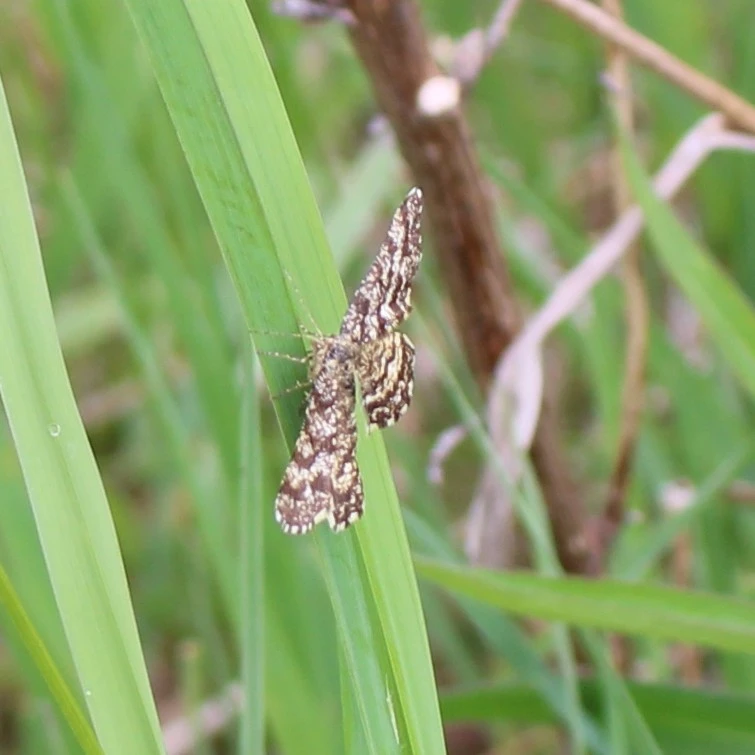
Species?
Ematurga atomaria
